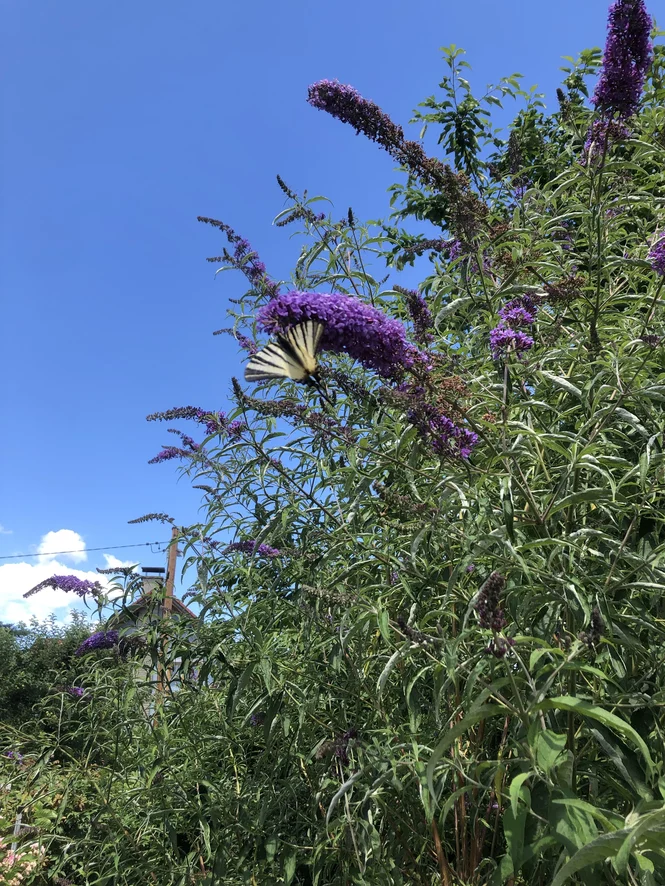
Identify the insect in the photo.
Iphiclides podalirius
